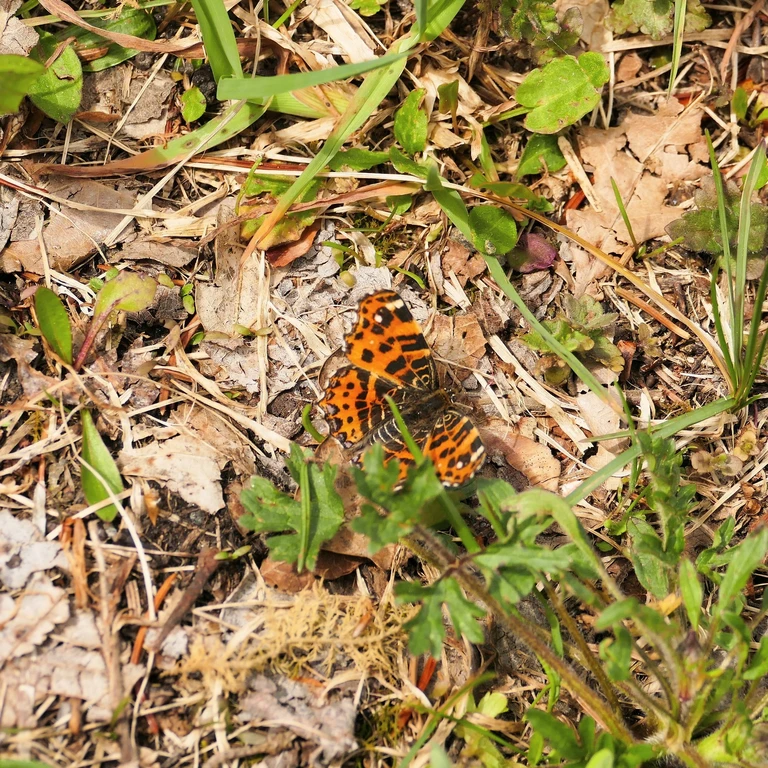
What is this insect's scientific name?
Araschnia levana
